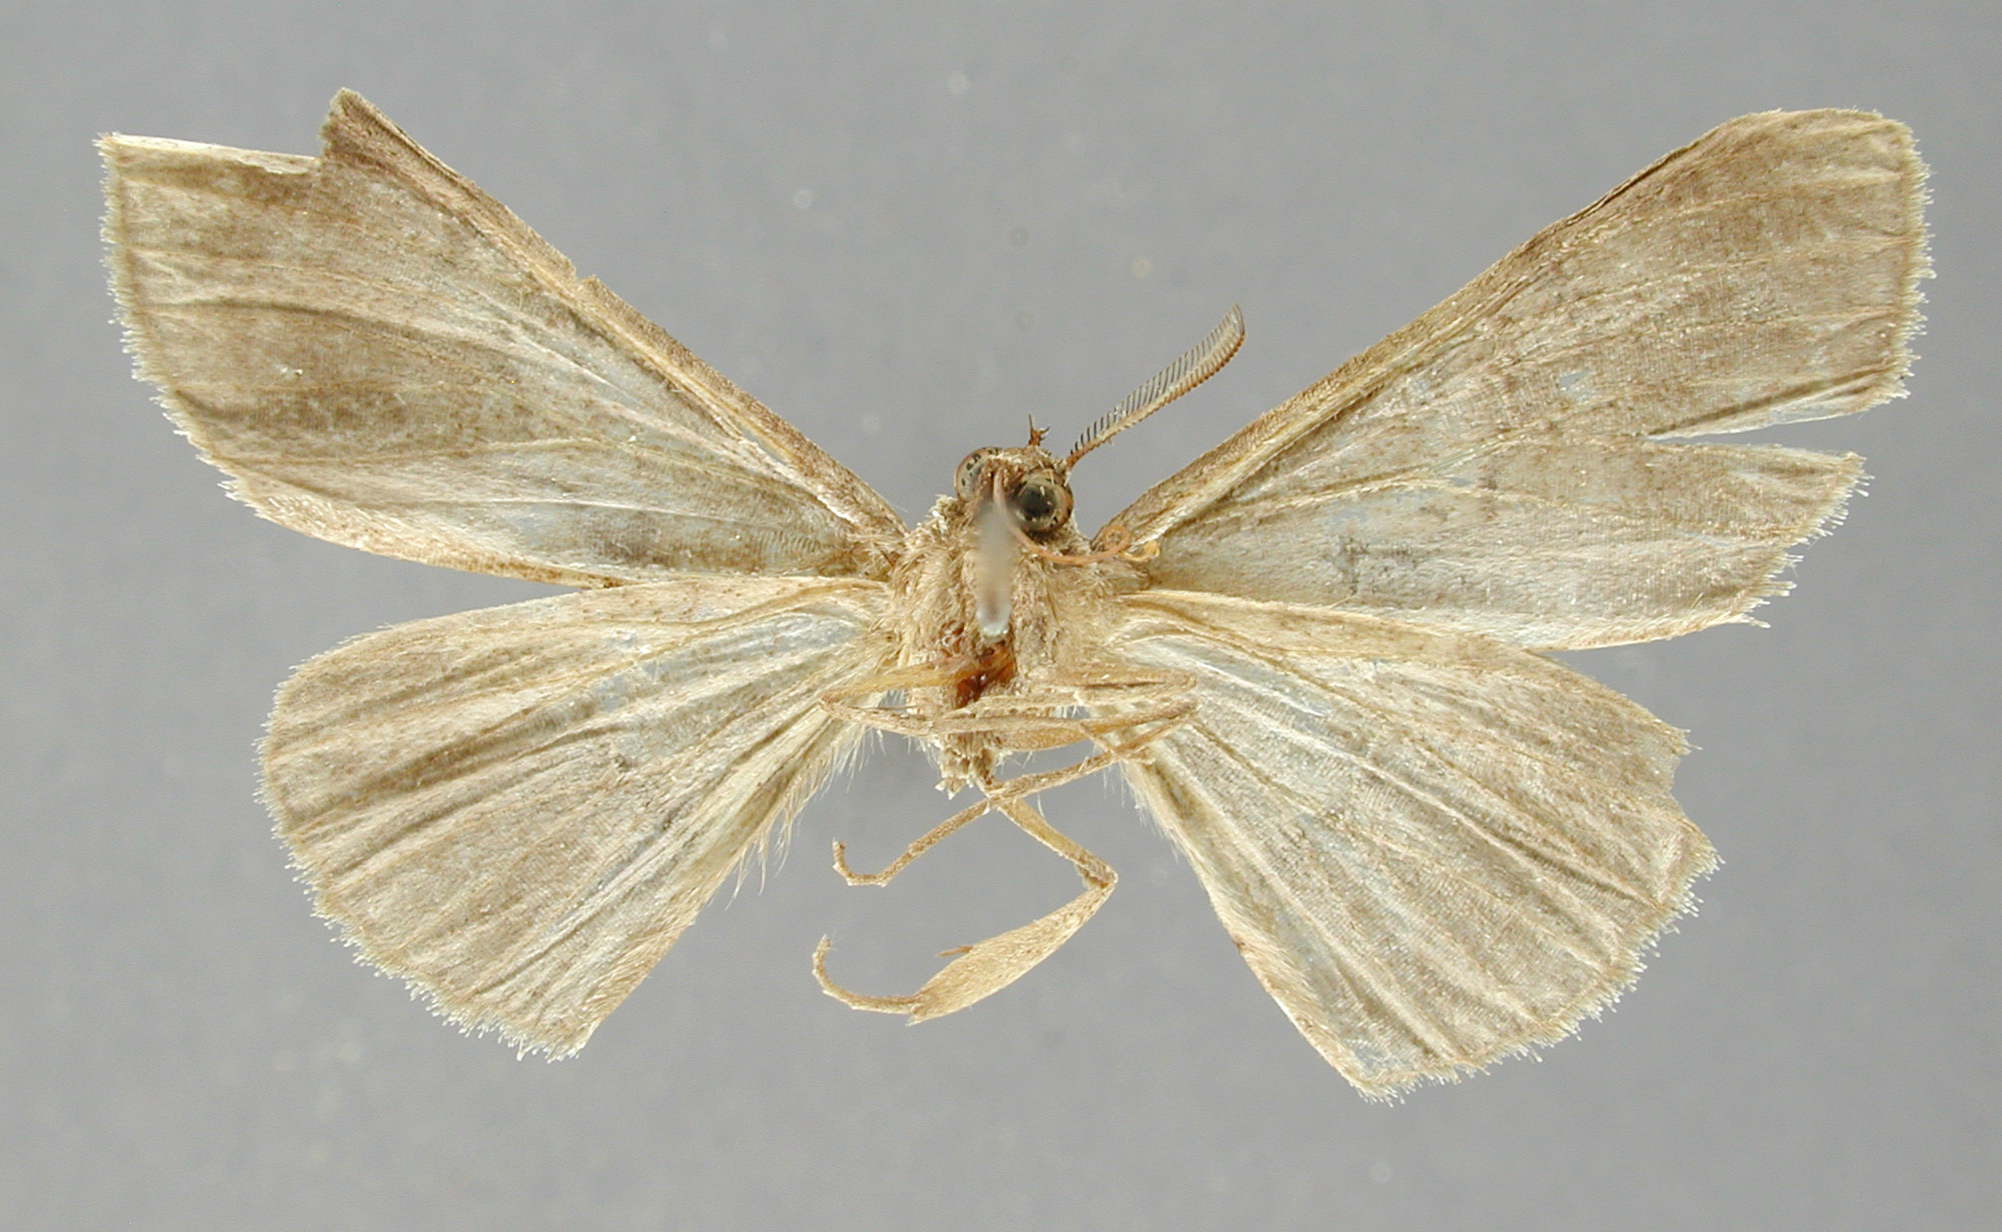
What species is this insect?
Anacamptodes monticola
